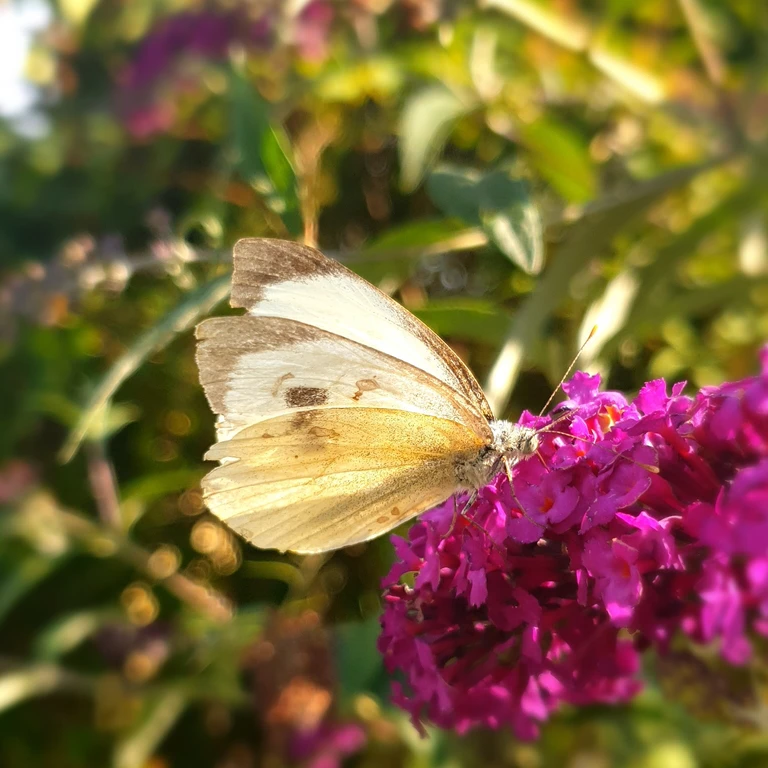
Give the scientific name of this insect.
Pieris brassicae
